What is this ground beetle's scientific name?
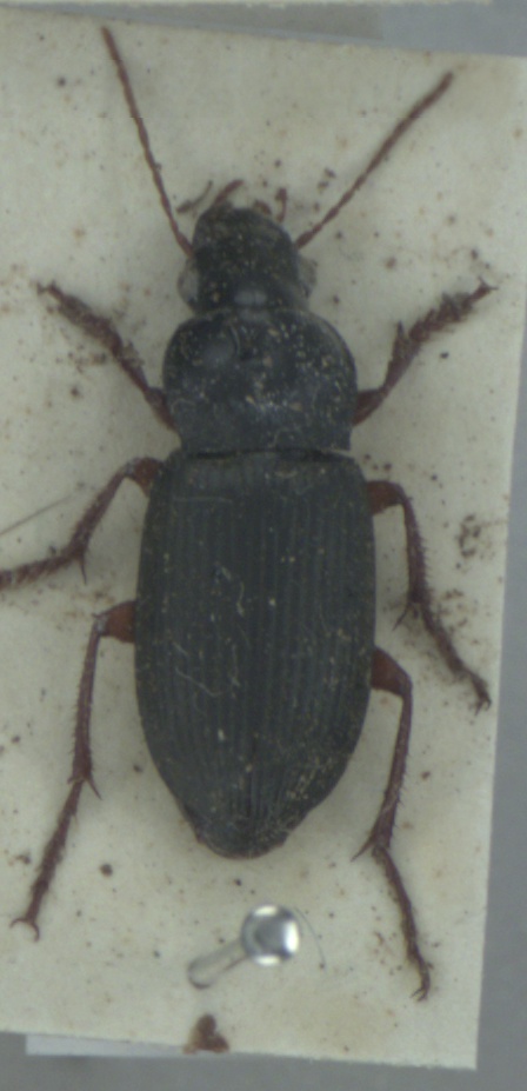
Harpalus rufipes
